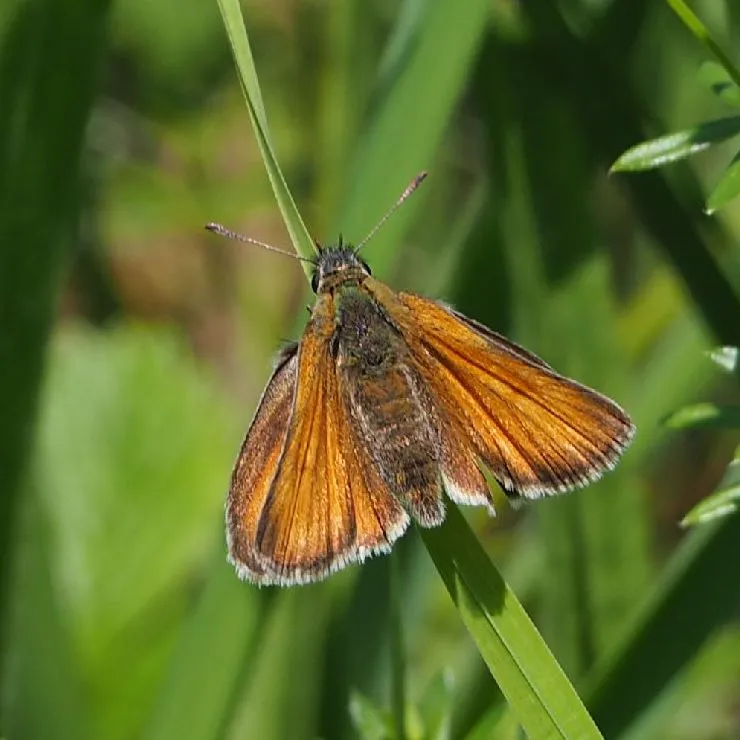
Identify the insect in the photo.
Thymelicus sylvestris
